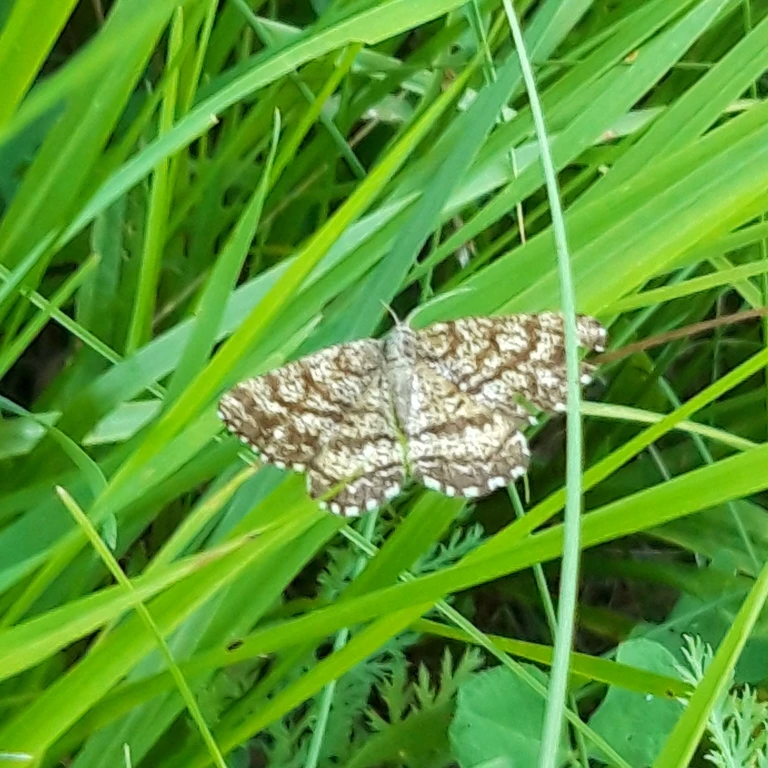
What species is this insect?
Ematurga atomaria
